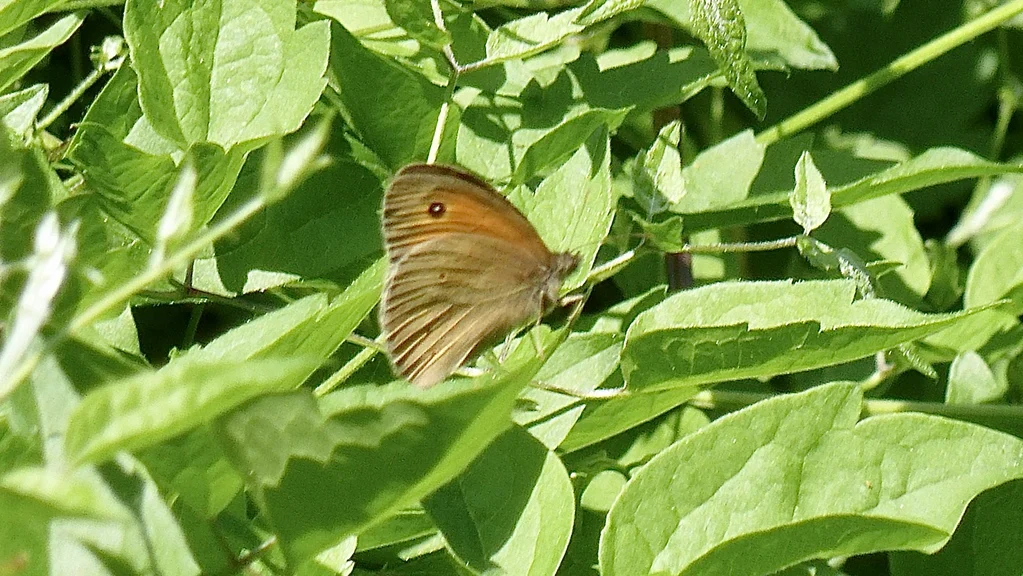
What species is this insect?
Maniola jurtina
